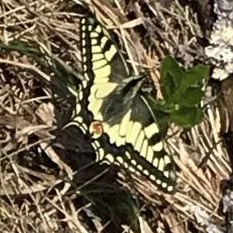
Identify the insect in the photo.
Papilio machaon
